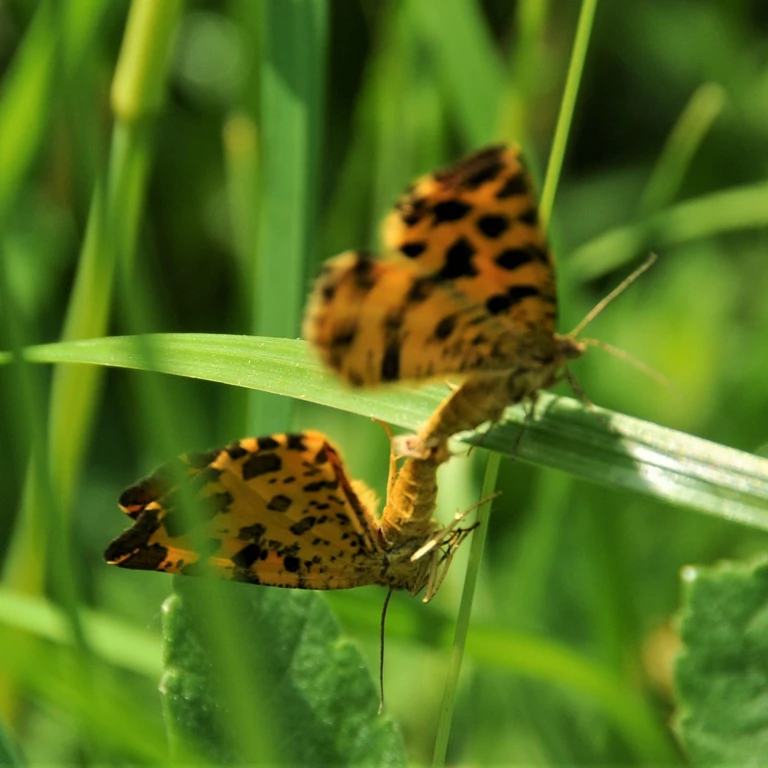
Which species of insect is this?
Pseudopanthera macularia
